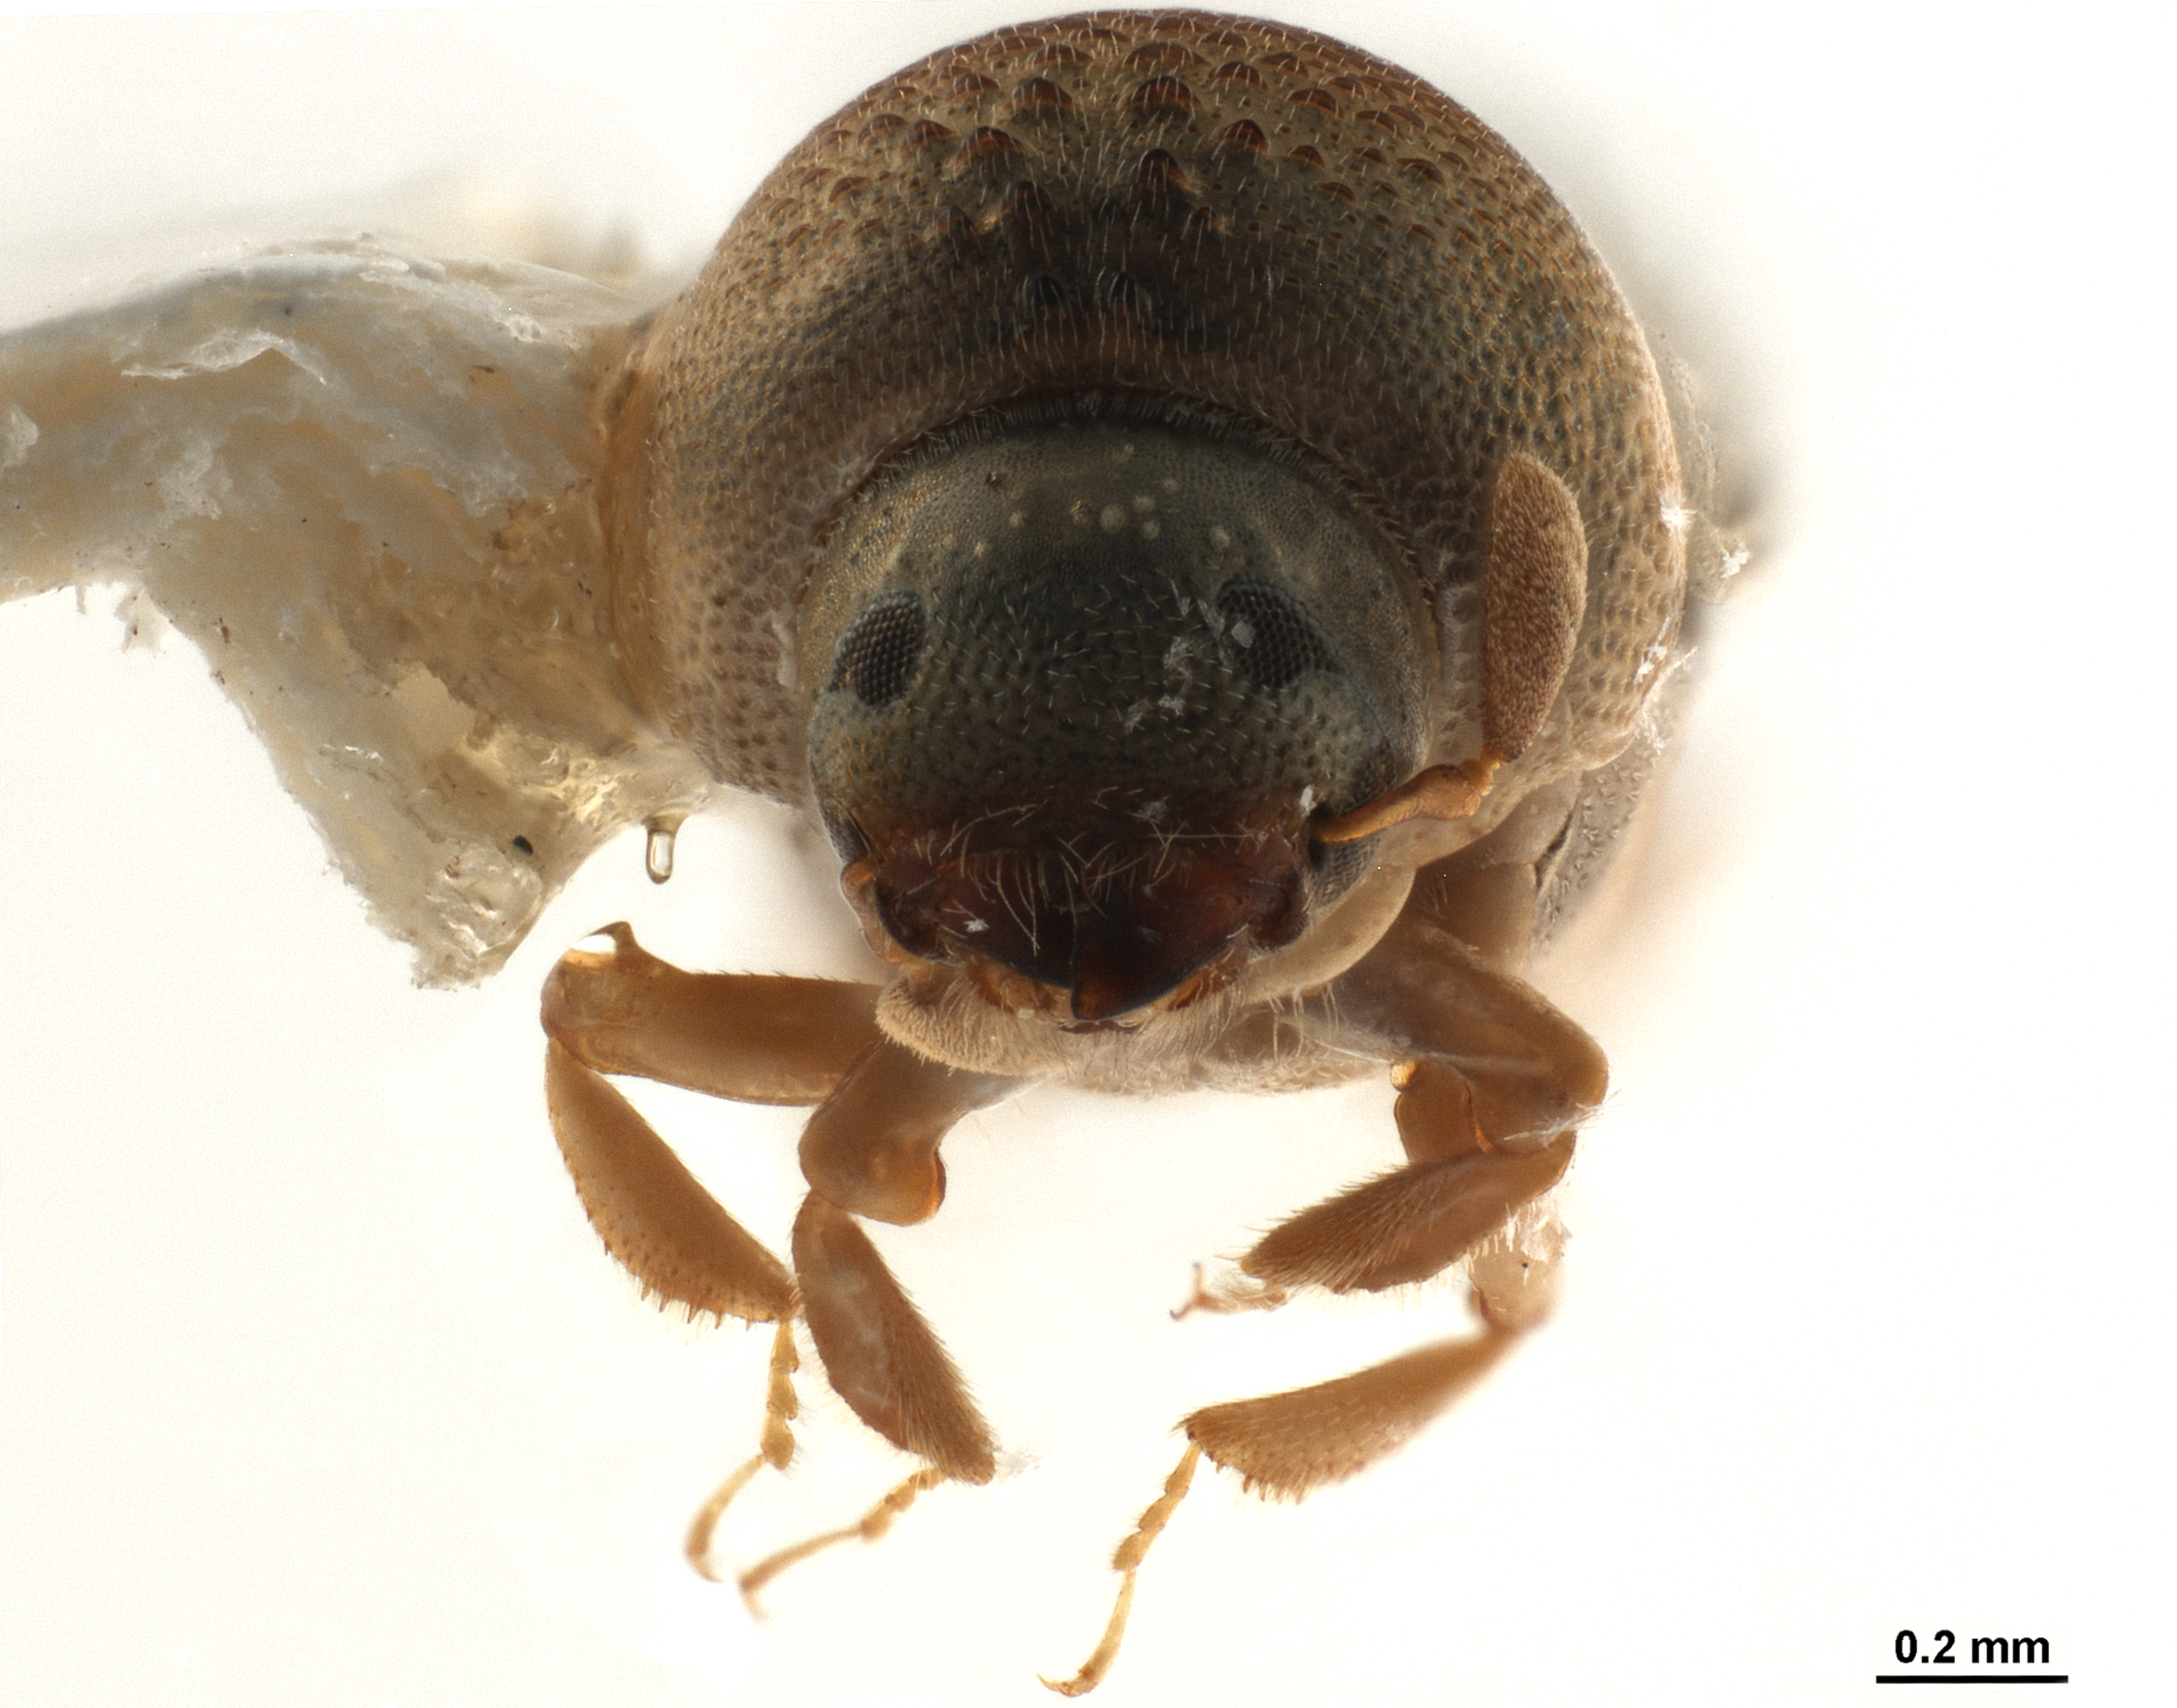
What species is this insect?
Scolytomimus philippinensis
